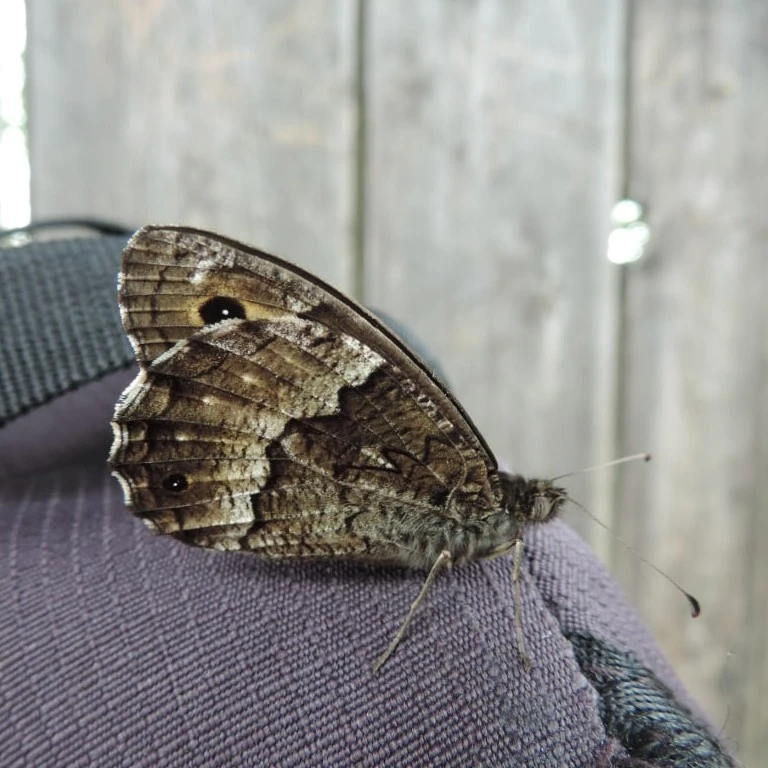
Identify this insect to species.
Hipparchia fagi
